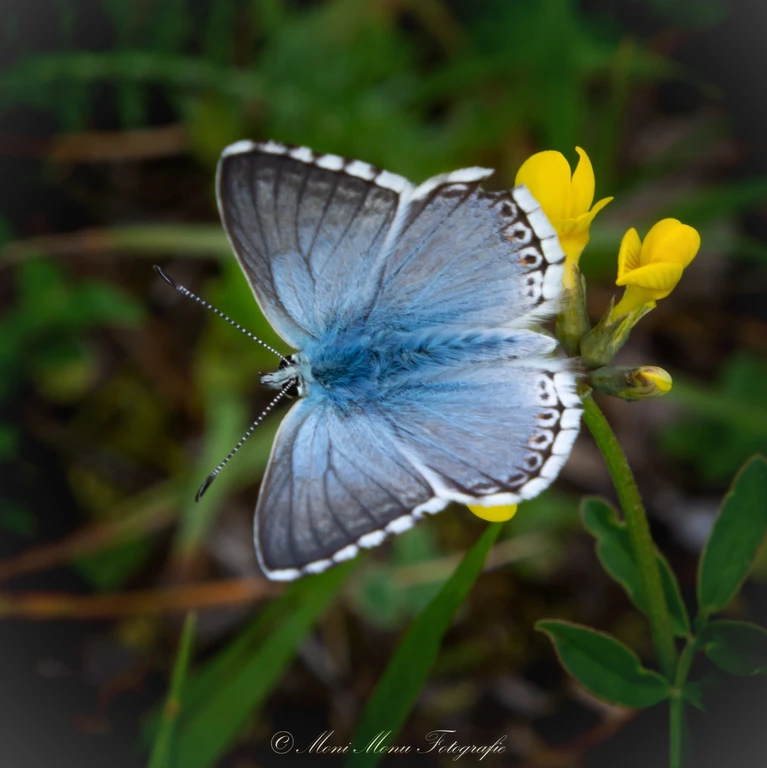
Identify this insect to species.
Lysandra coridon
